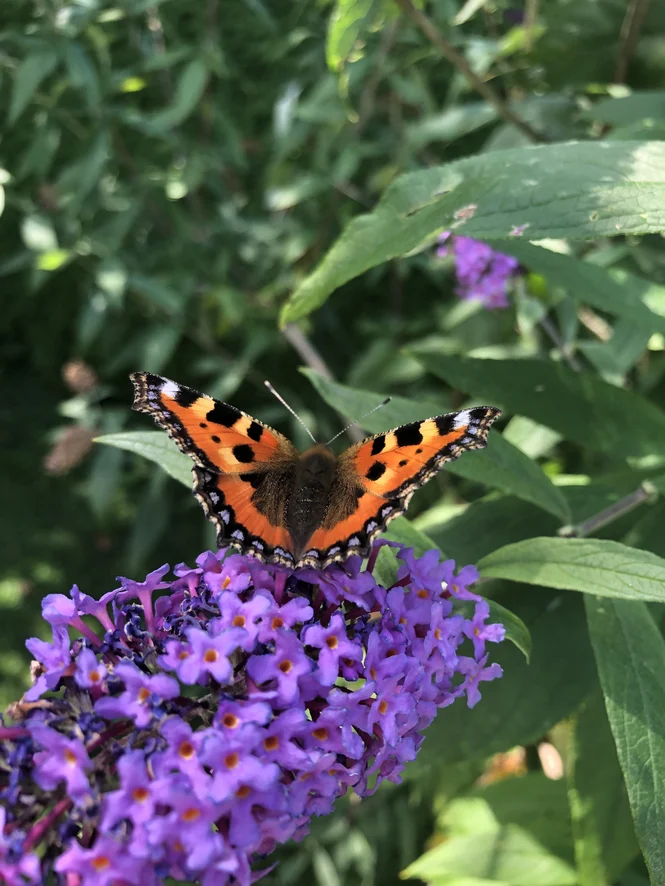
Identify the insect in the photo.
Aglais urticae
